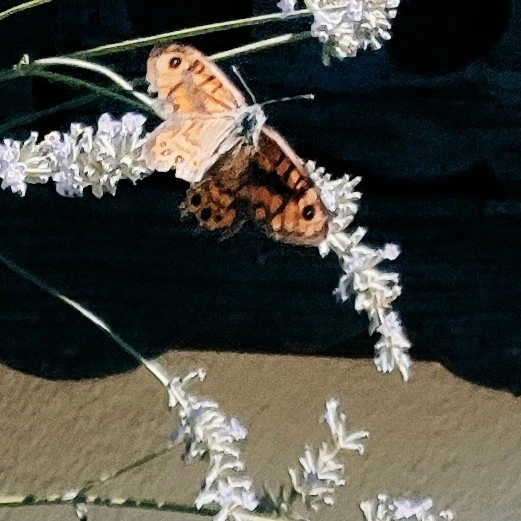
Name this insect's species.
Lasiommata megera (also Pararge megera)
